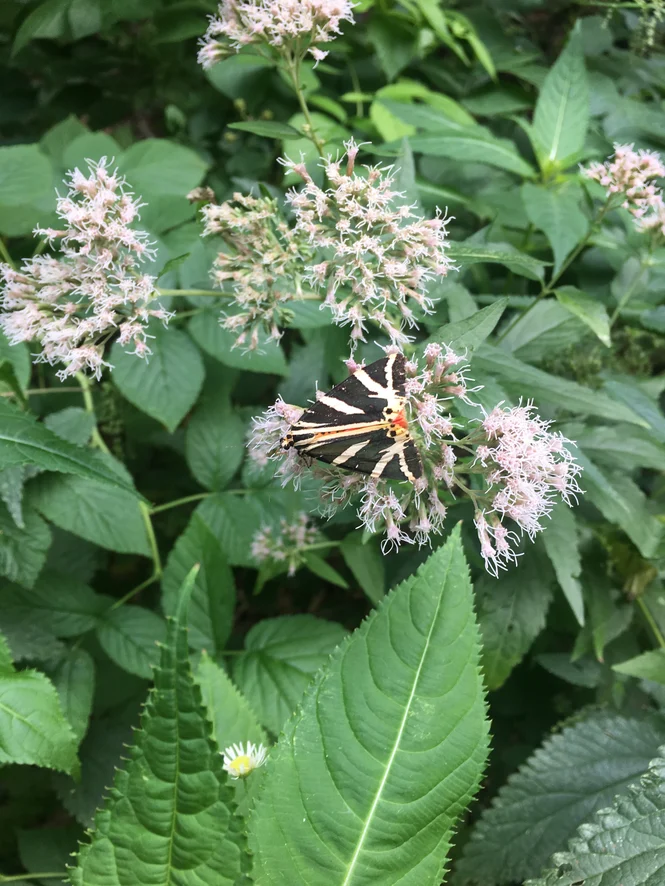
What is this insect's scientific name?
Euplagia quadripunctaria
